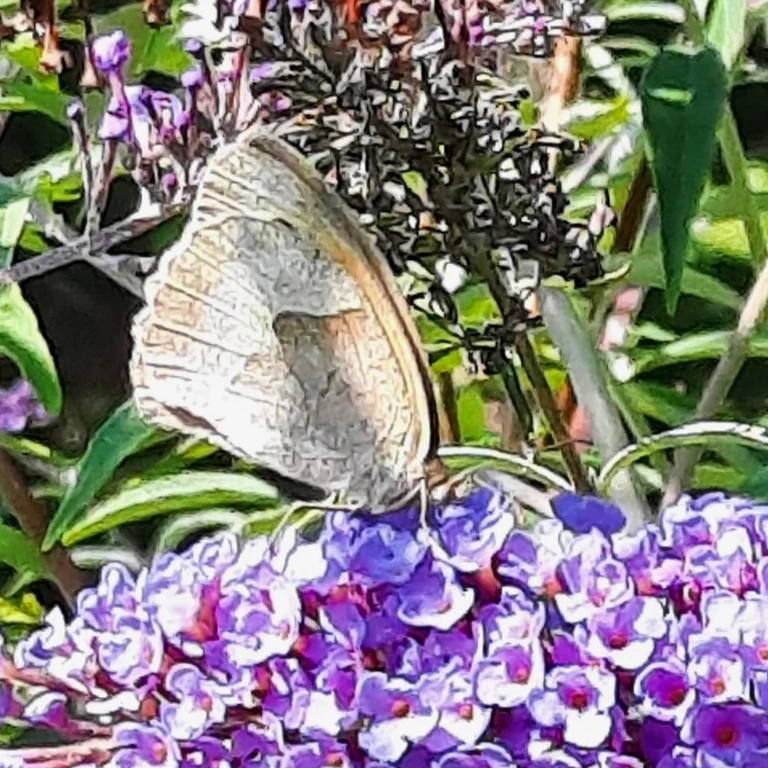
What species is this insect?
Maniola jurtina
